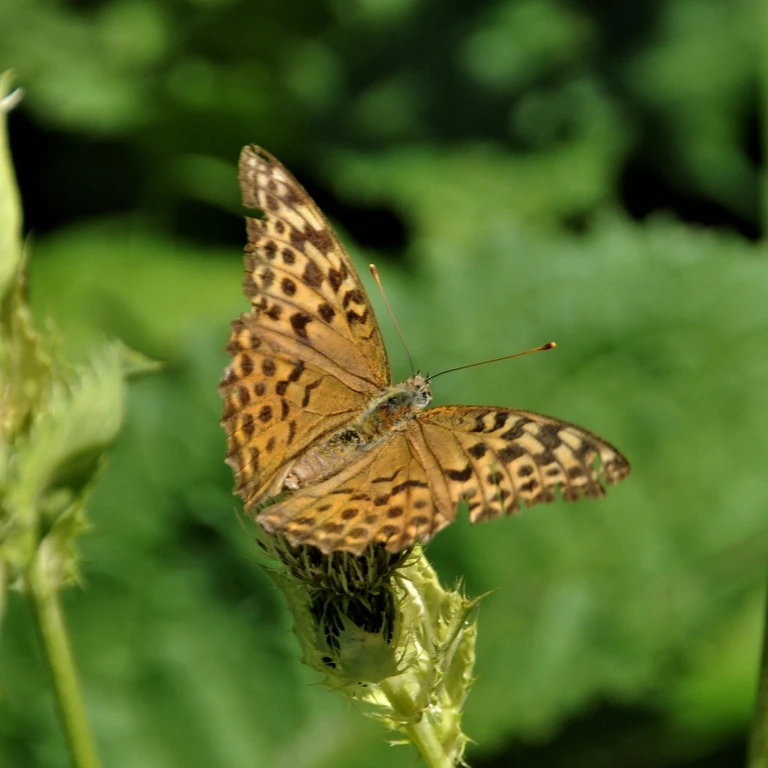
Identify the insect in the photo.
Argynnis paphia
